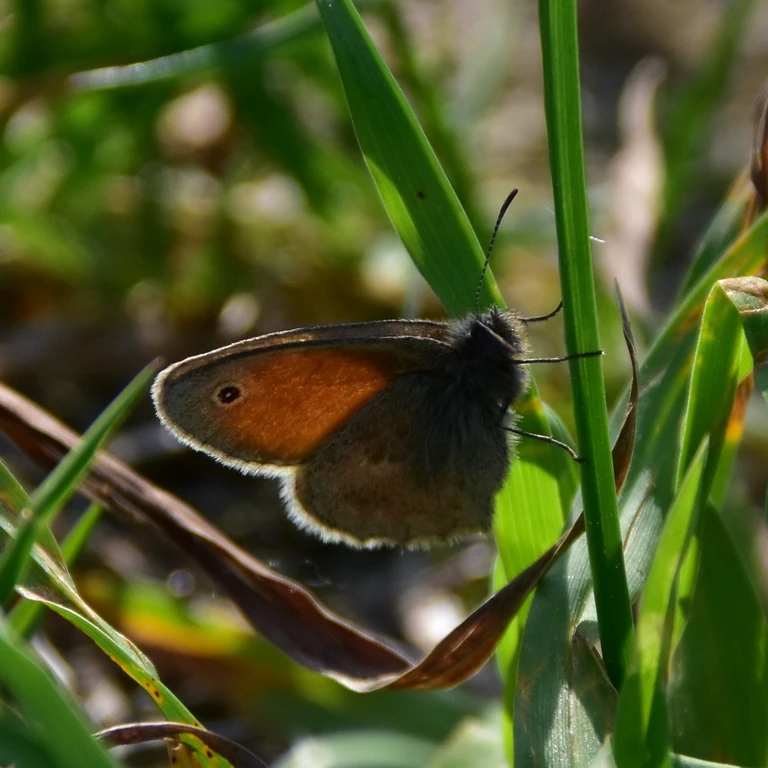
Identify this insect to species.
Coenonympha pamphilus
